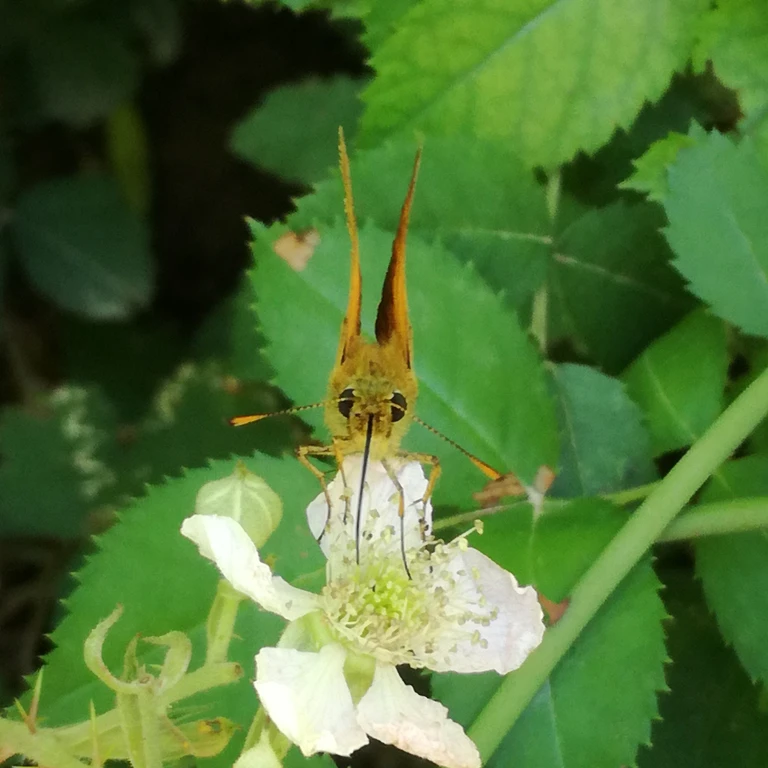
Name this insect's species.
Thymelicus sylvestris
